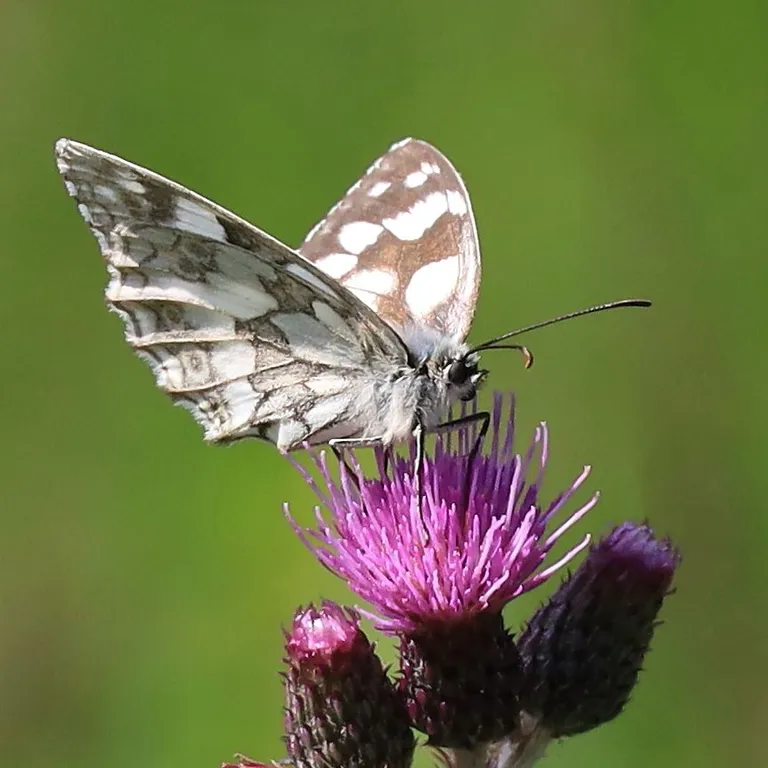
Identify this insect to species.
Melanargia galathea
